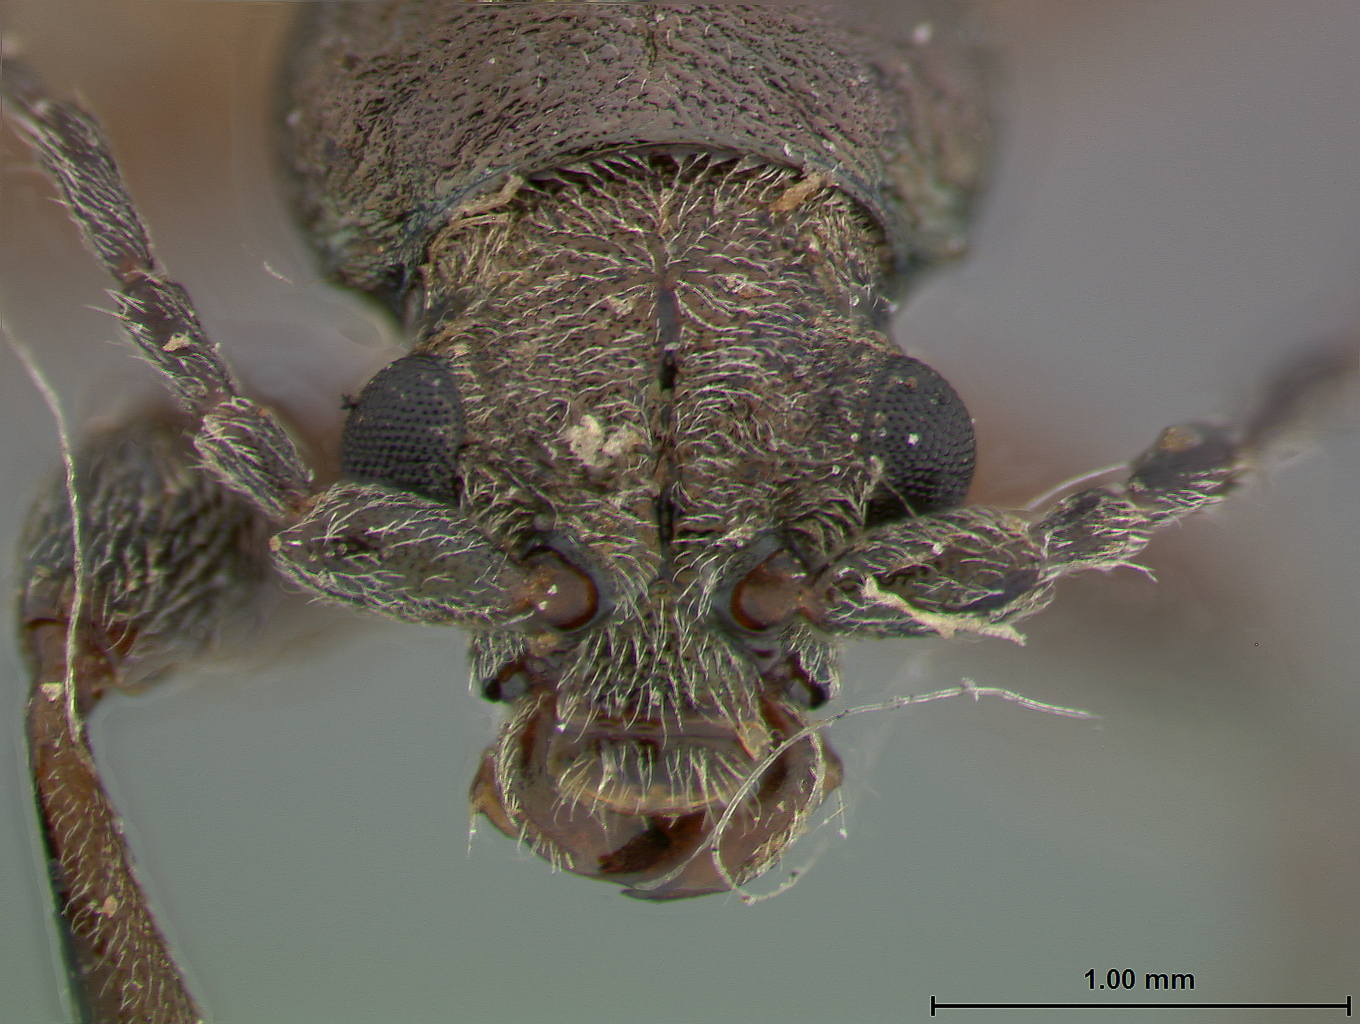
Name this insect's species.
Donacia flavipes
